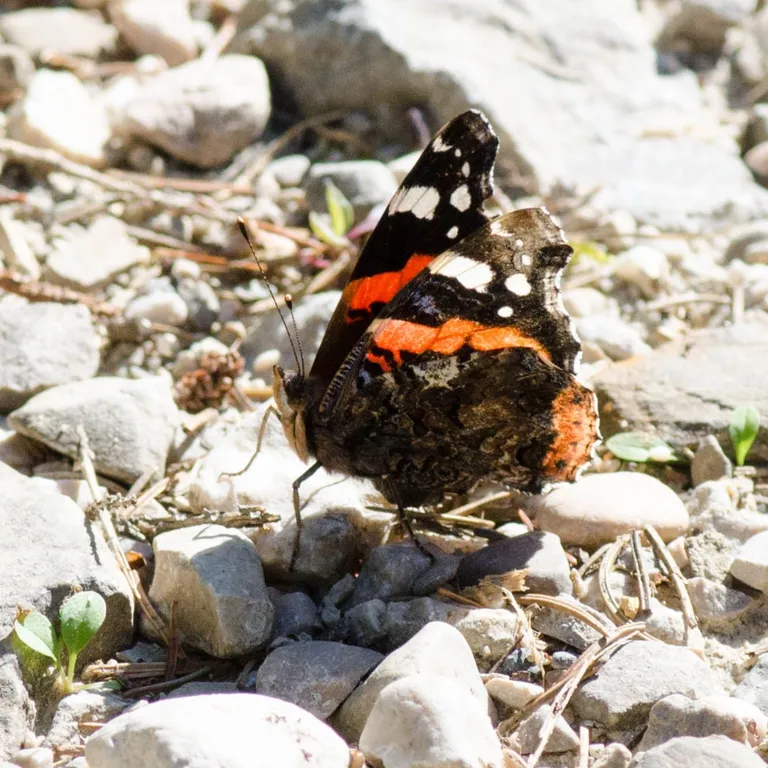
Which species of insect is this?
Vanessa atalanta
